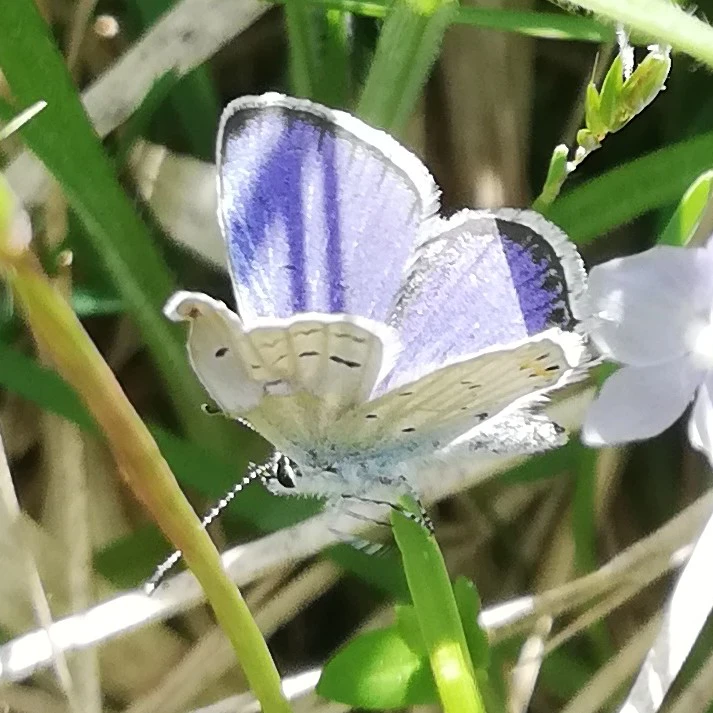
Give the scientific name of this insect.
Cupido argiades (also Elkalyce argiades)
